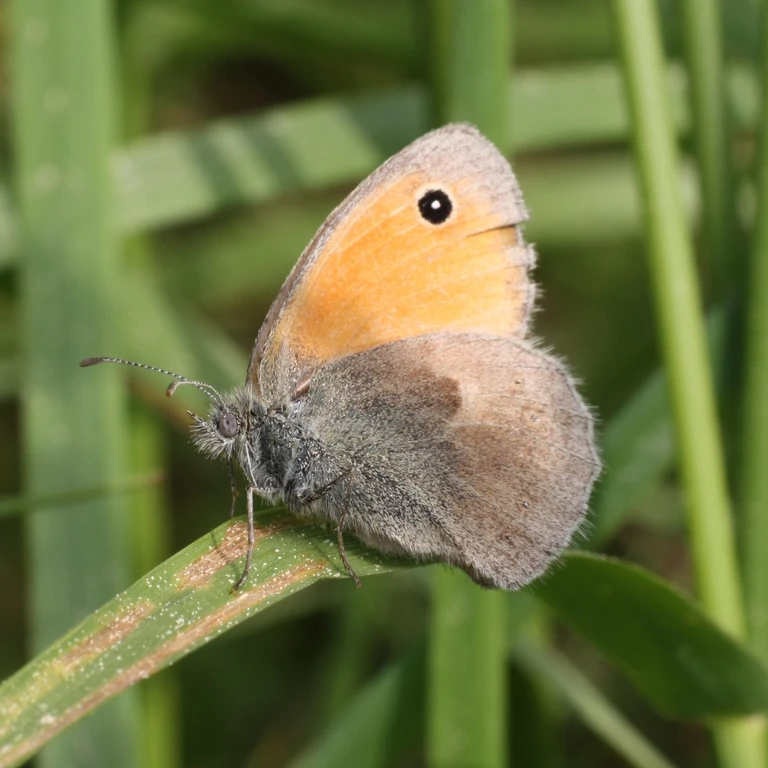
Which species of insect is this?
Coenonympha pamphilus
